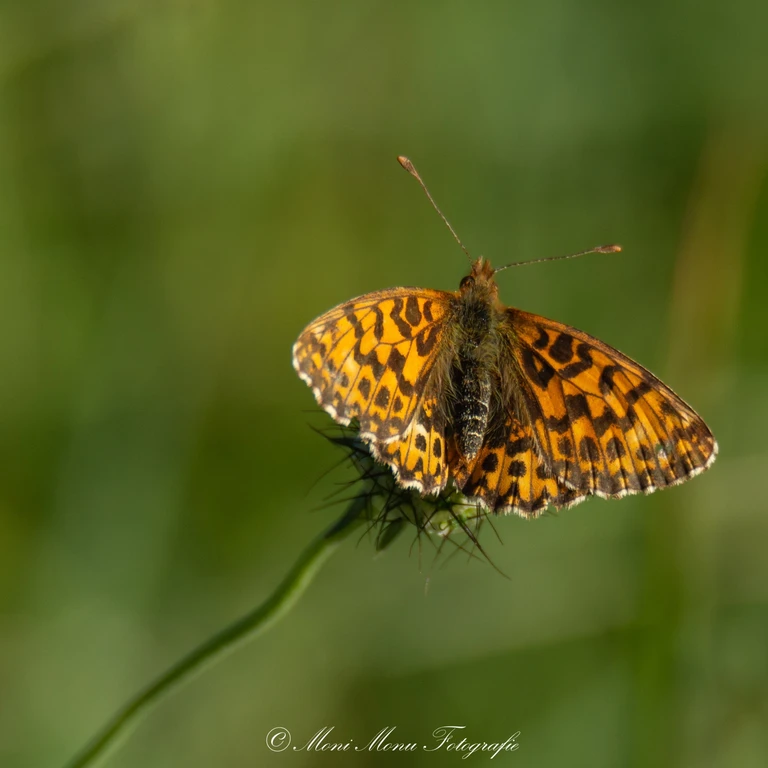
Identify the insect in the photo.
Boloria dia
